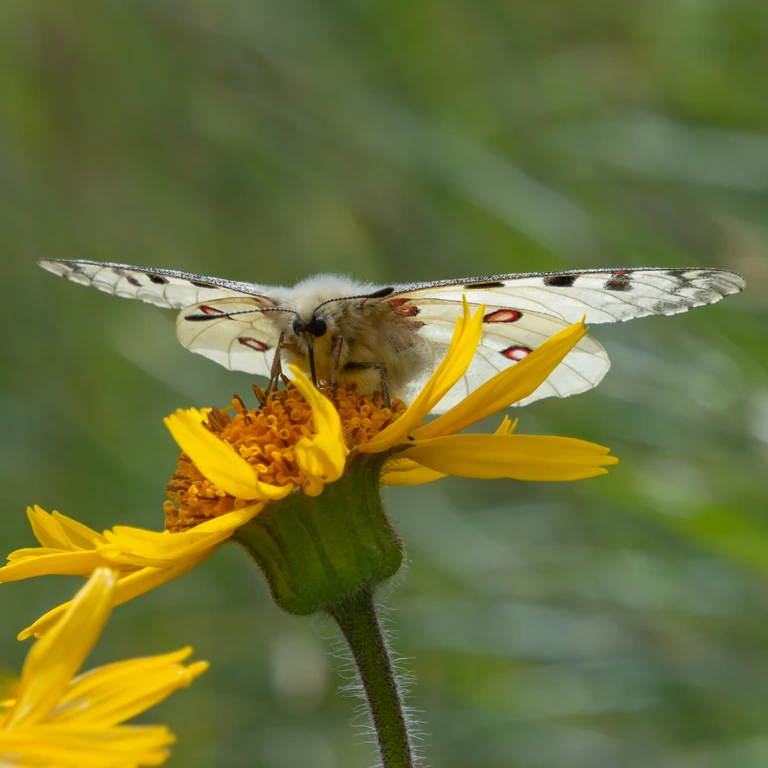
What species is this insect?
Parnassius phoebus
